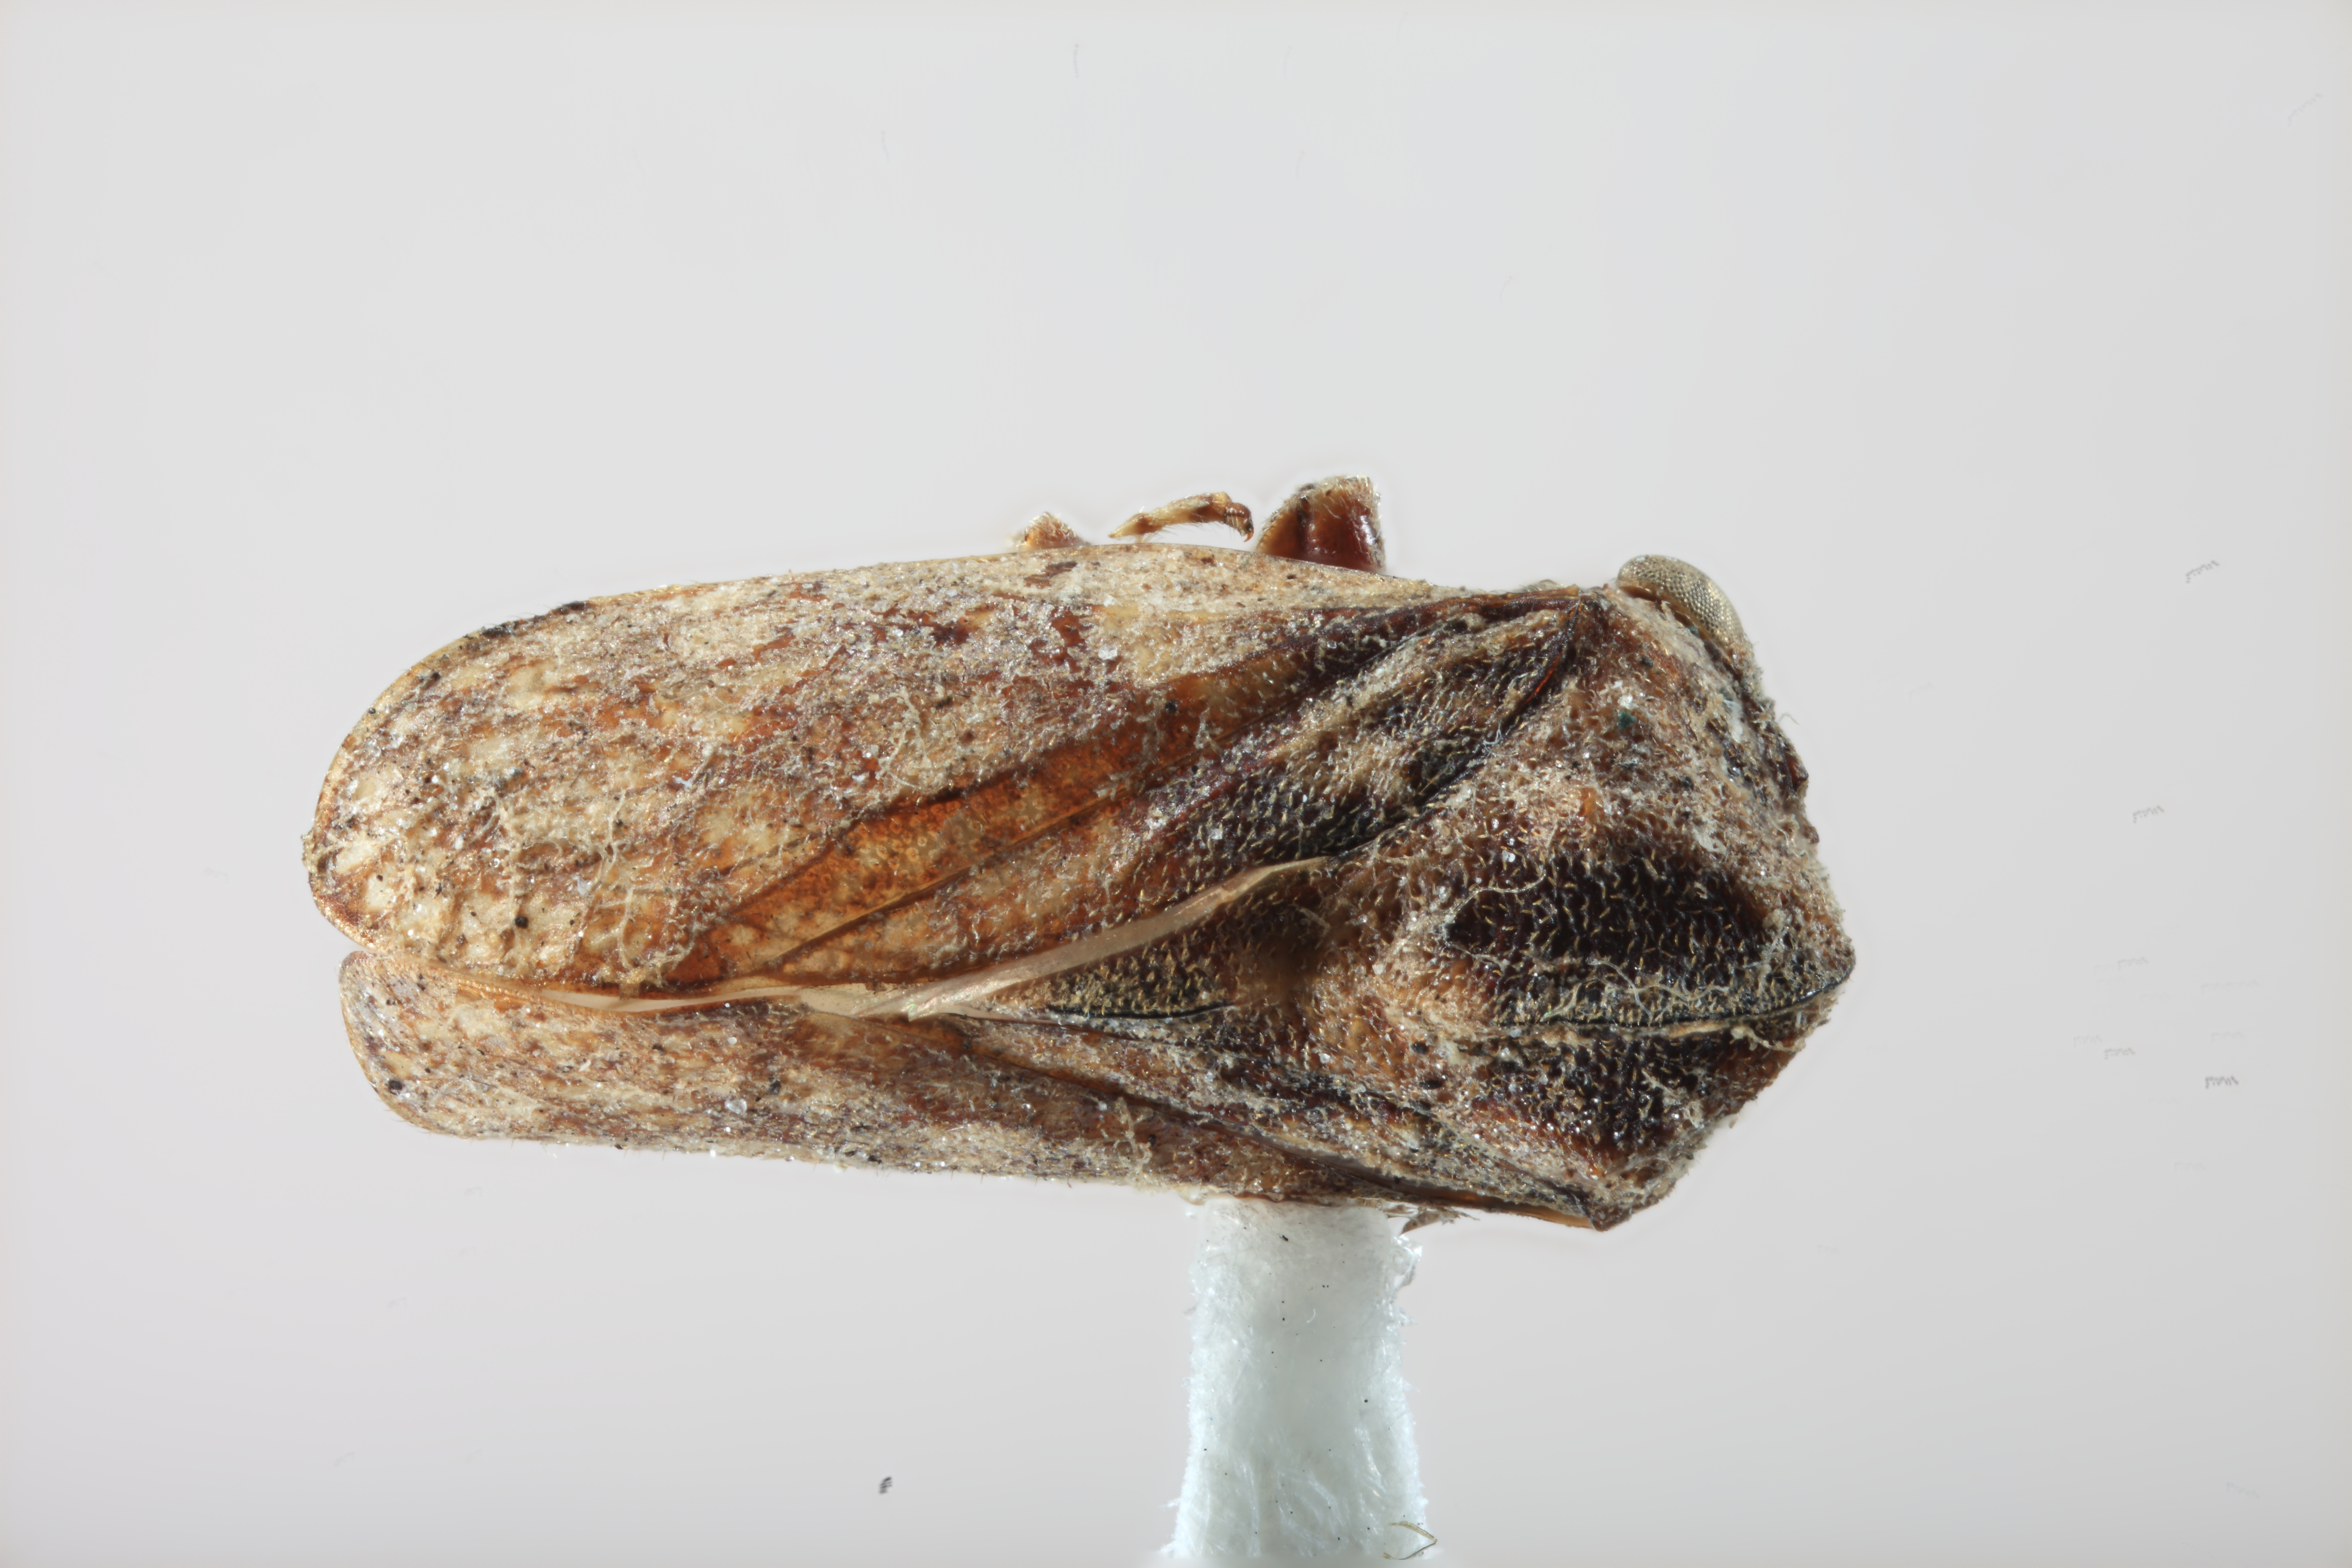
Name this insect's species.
Nodonica bispinigera
